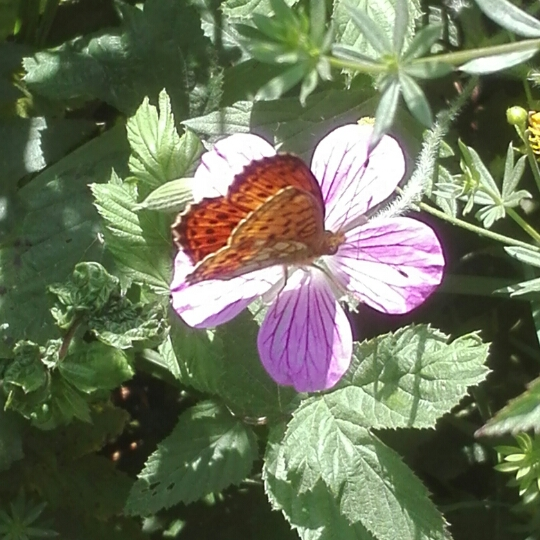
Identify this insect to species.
Brenthis ino
